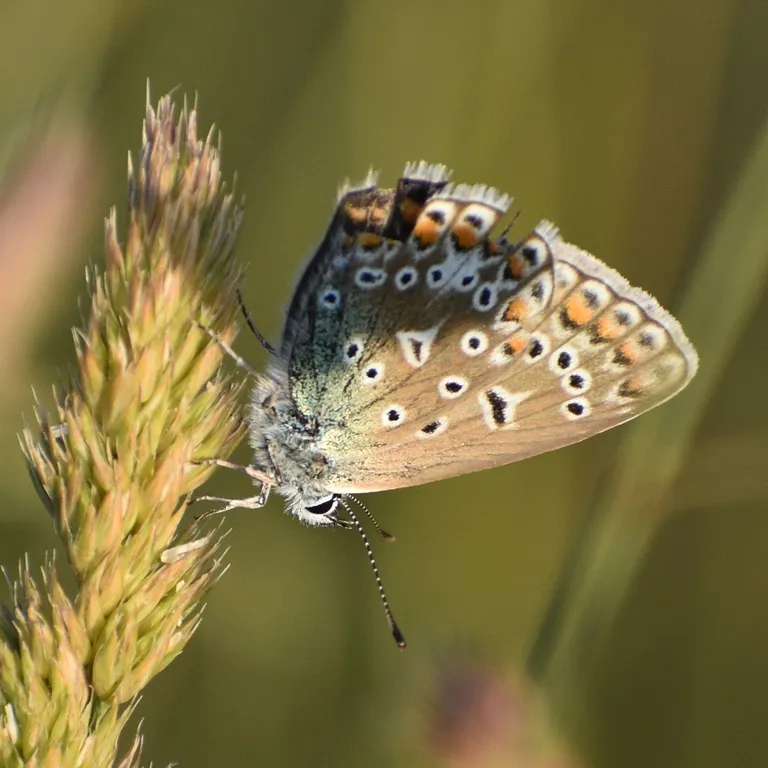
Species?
Polyommatus icarus
